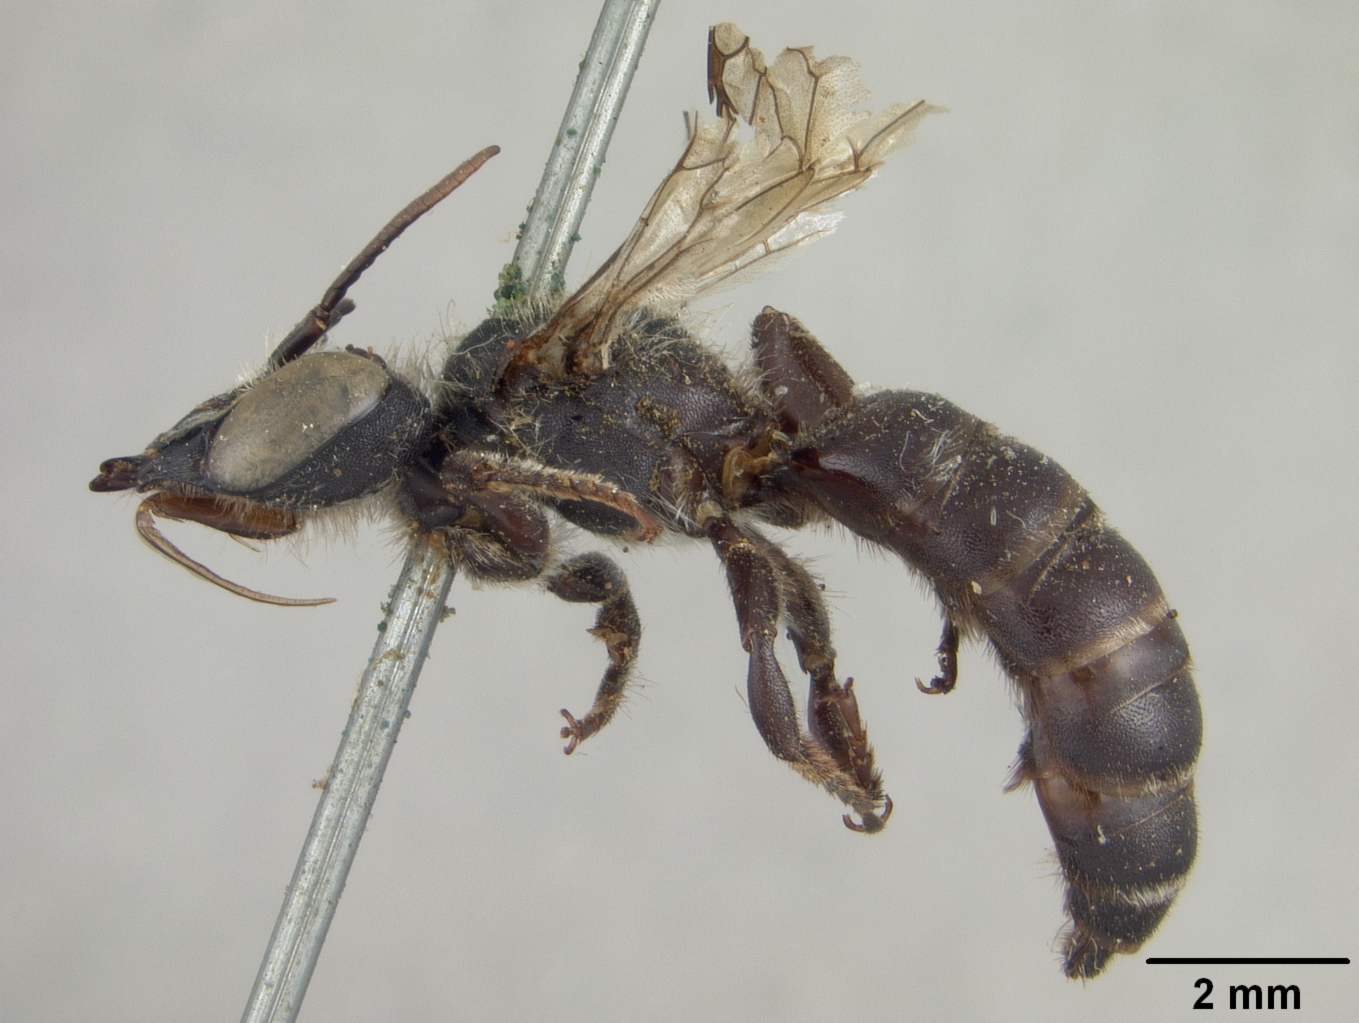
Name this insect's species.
Andronicus hesperius
